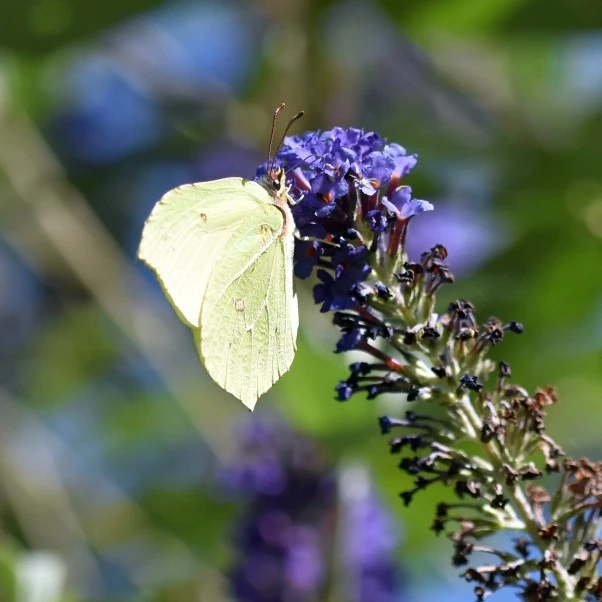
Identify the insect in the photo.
Gonepteryx rhamni
